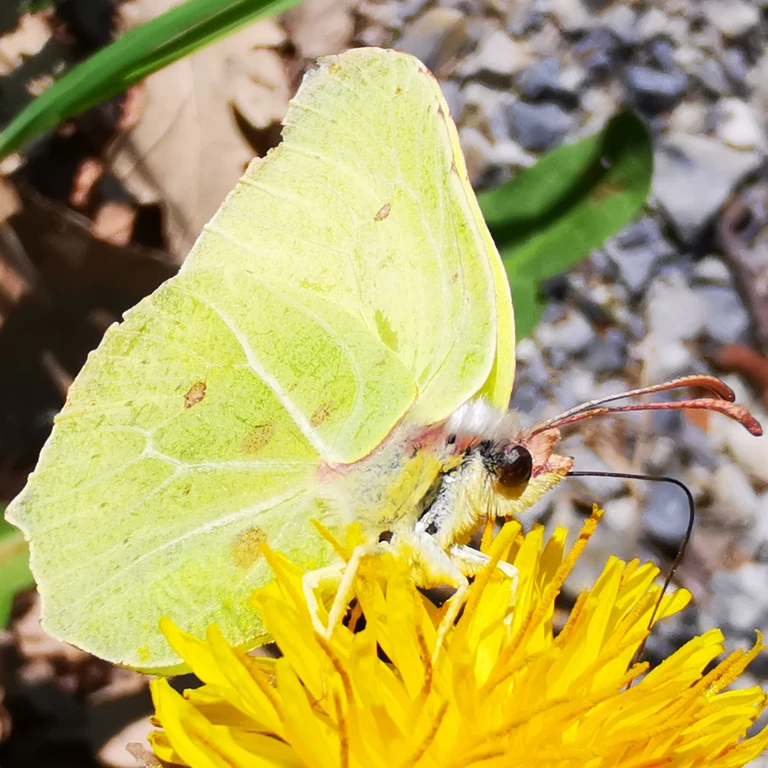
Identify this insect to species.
Gonepteryx rhamni
